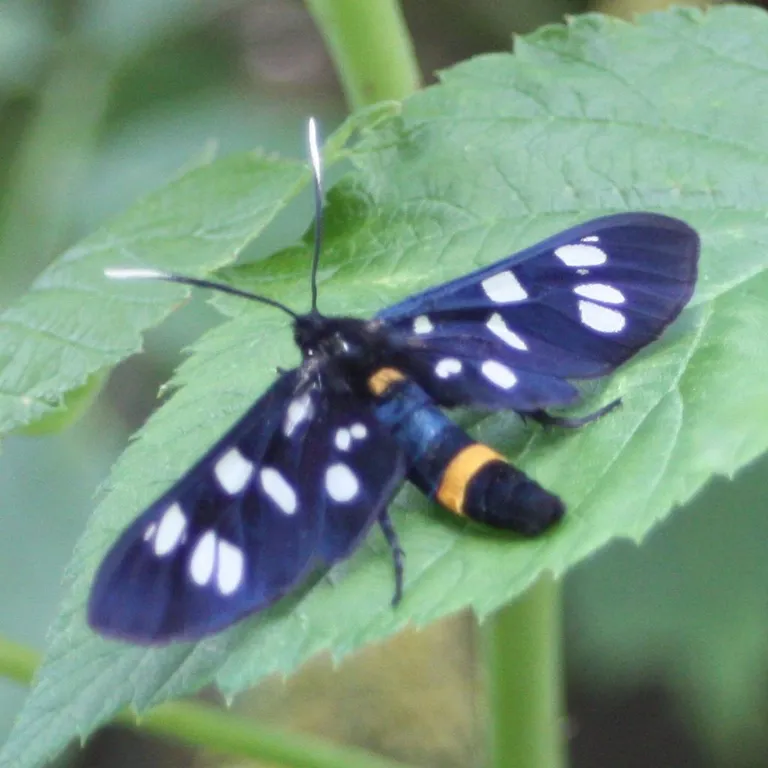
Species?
Amata phegea
